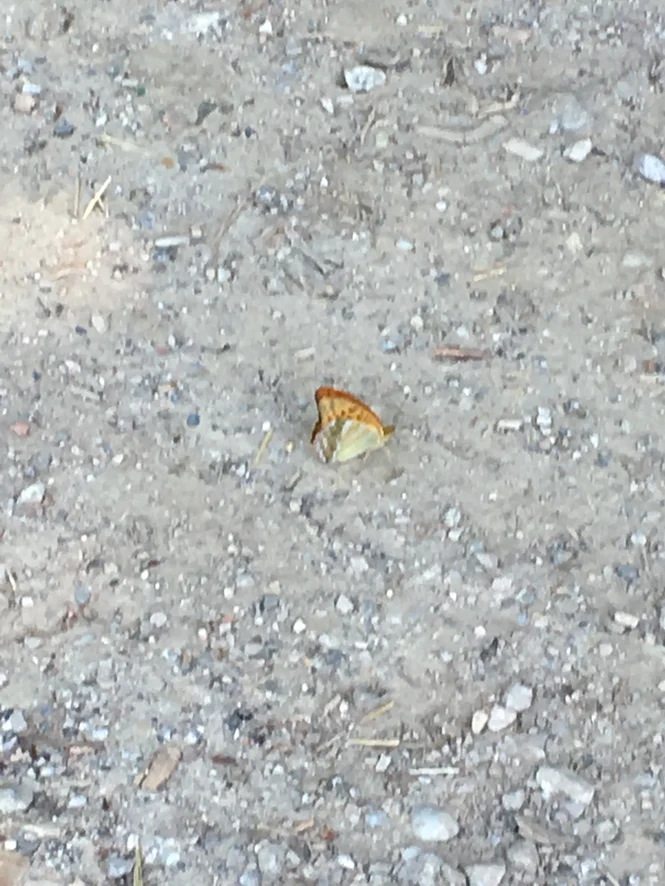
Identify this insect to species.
Argynnis paphia
